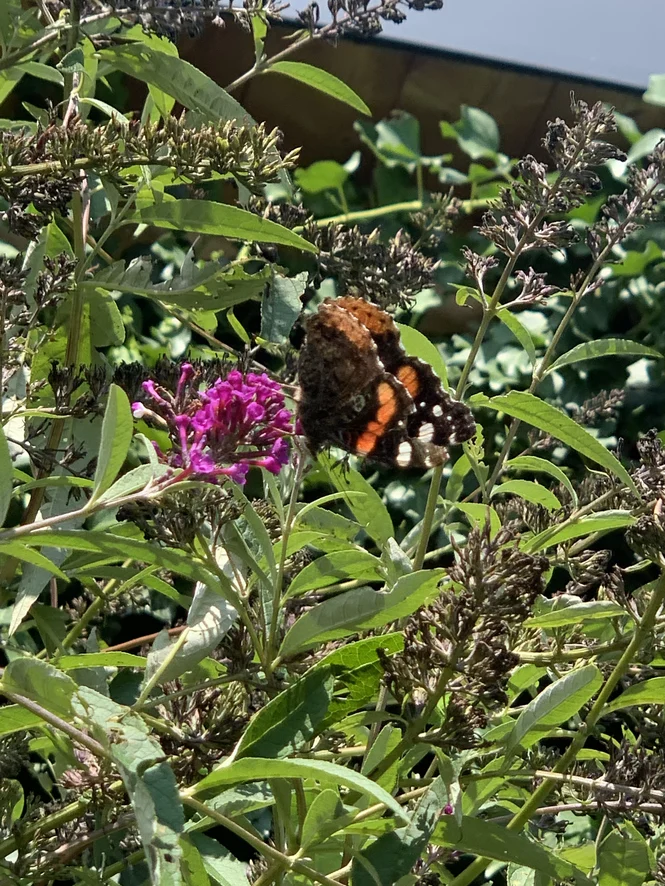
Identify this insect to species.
Vanessa atalanta
